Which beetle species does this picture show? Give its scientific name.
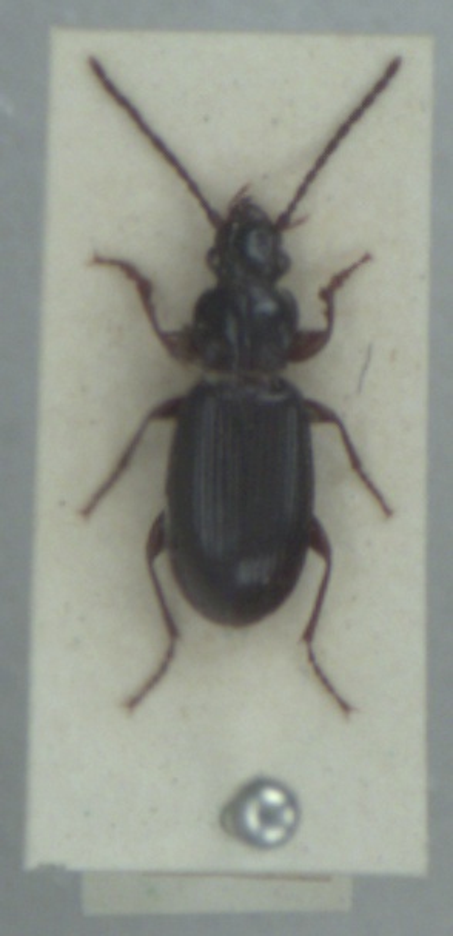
Patrobus assimilis
